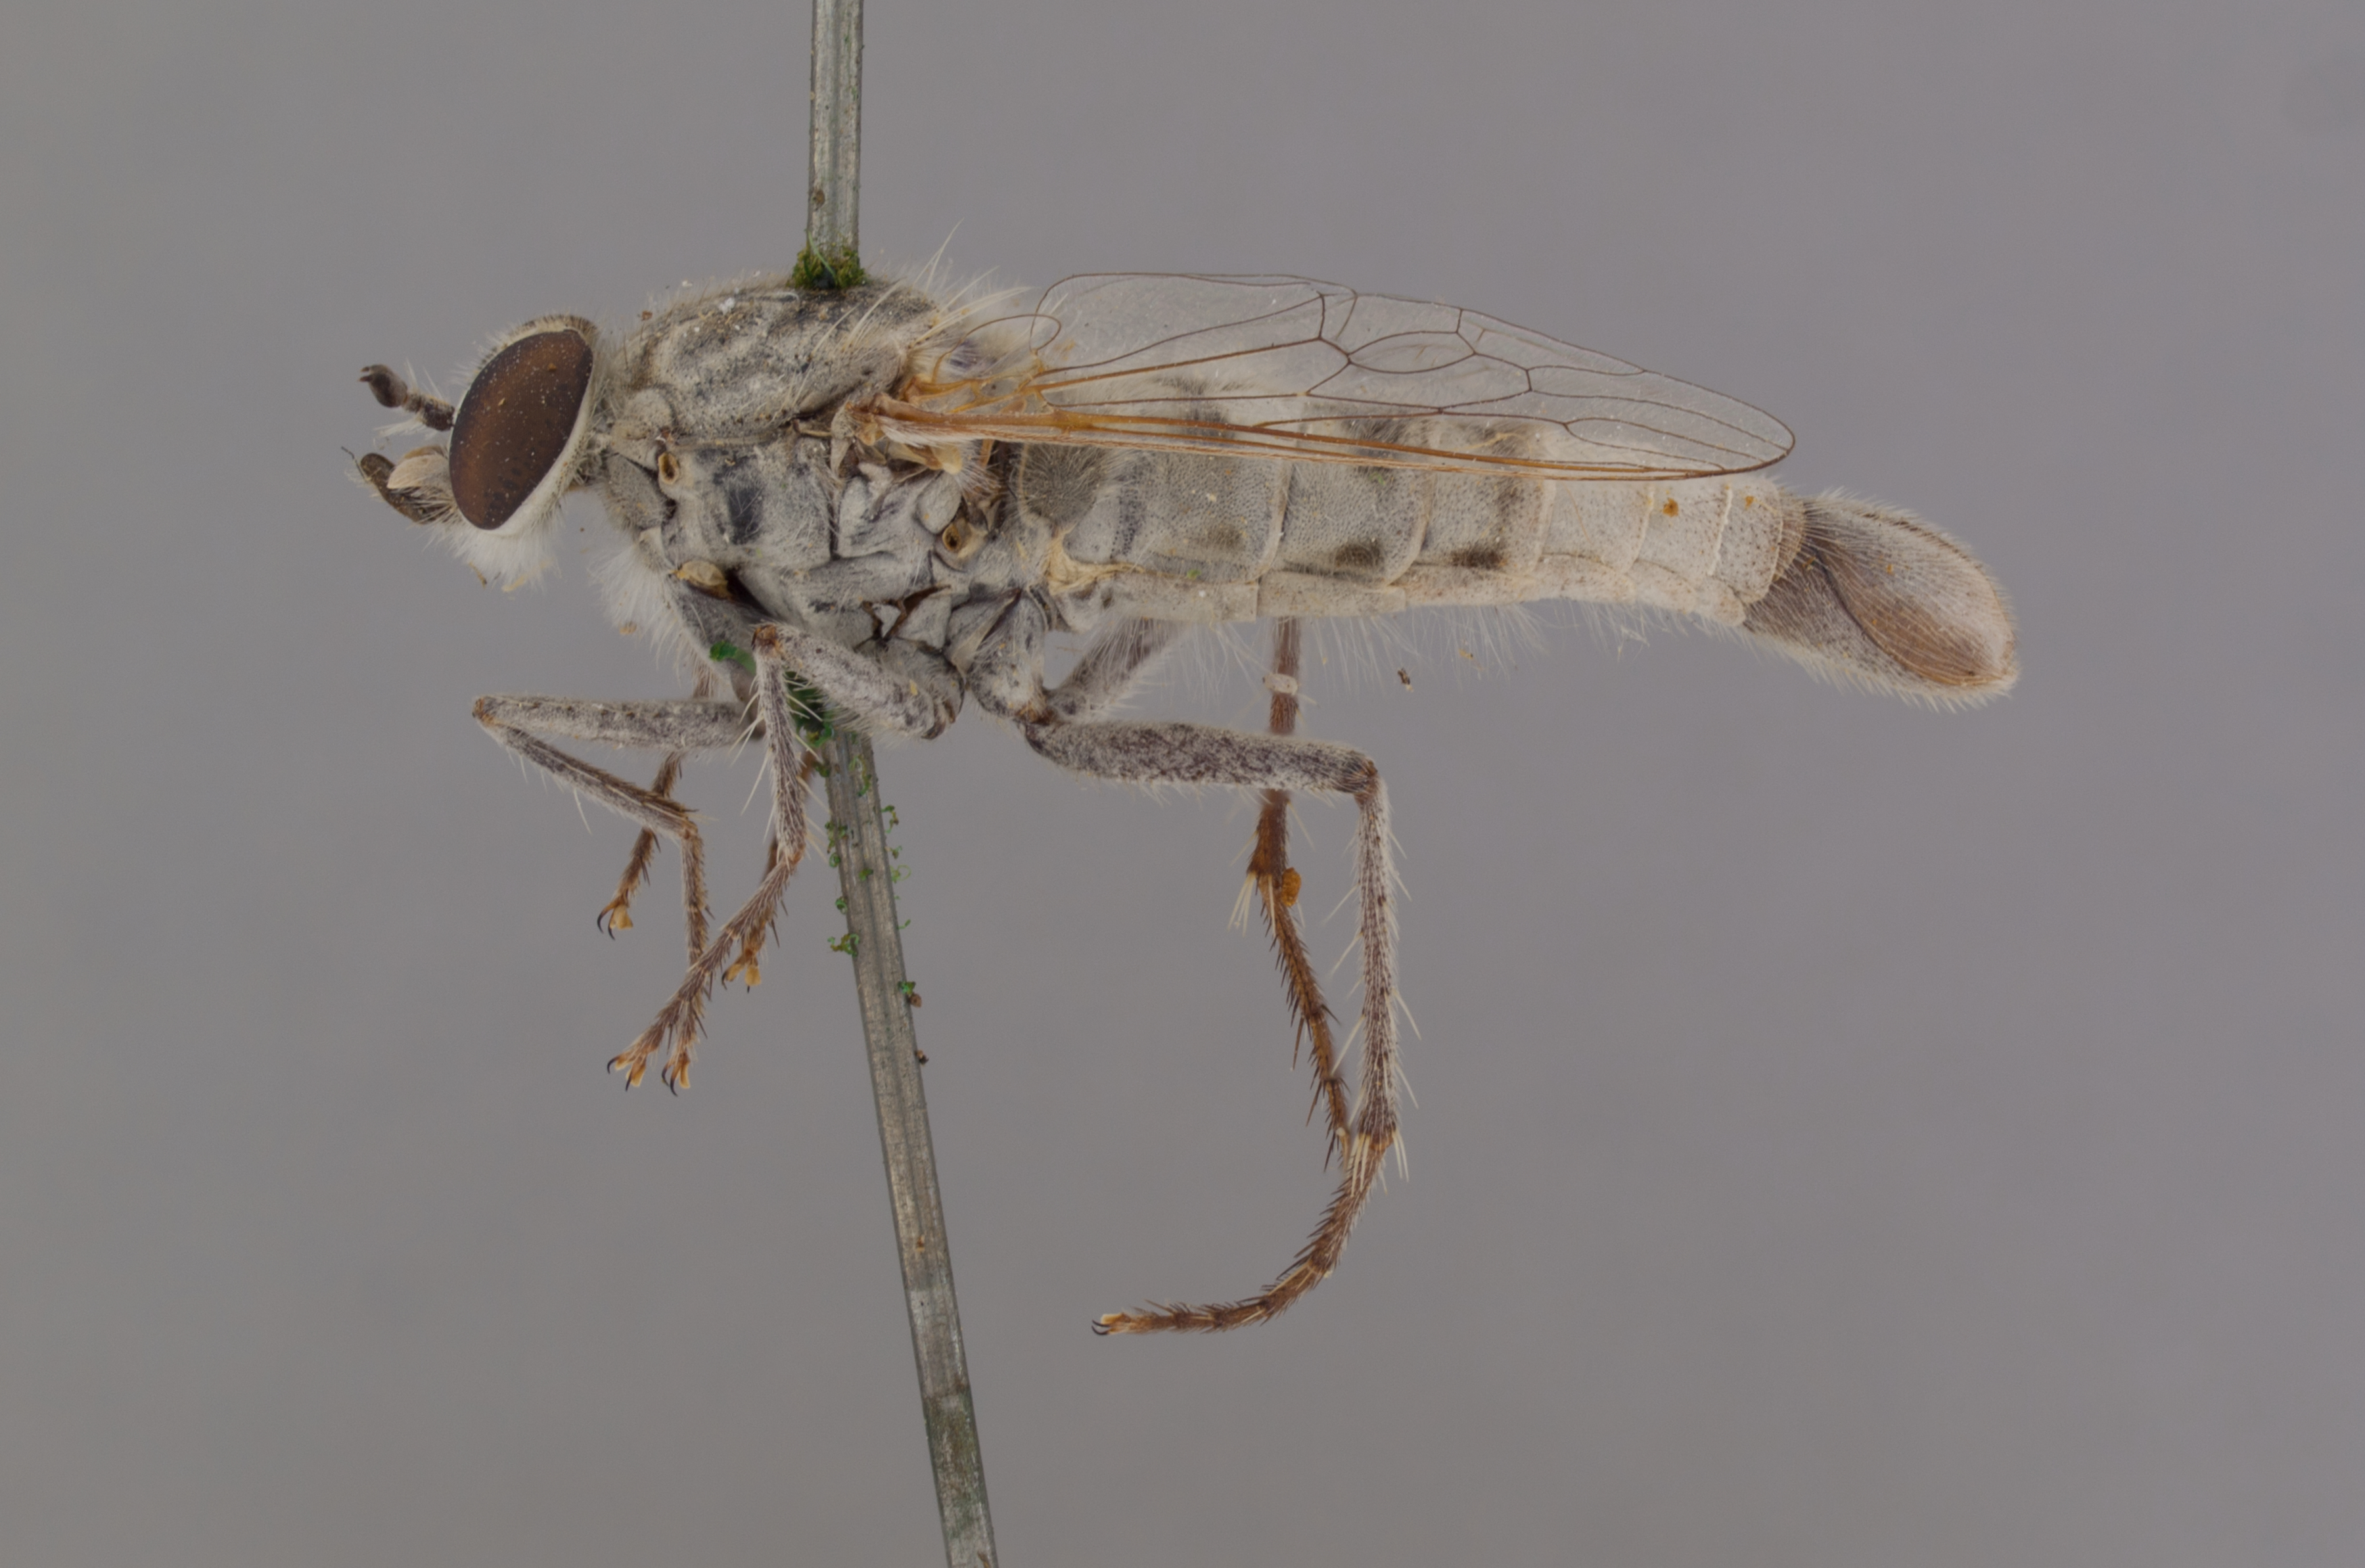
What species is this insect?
Apiocera trimaculata
